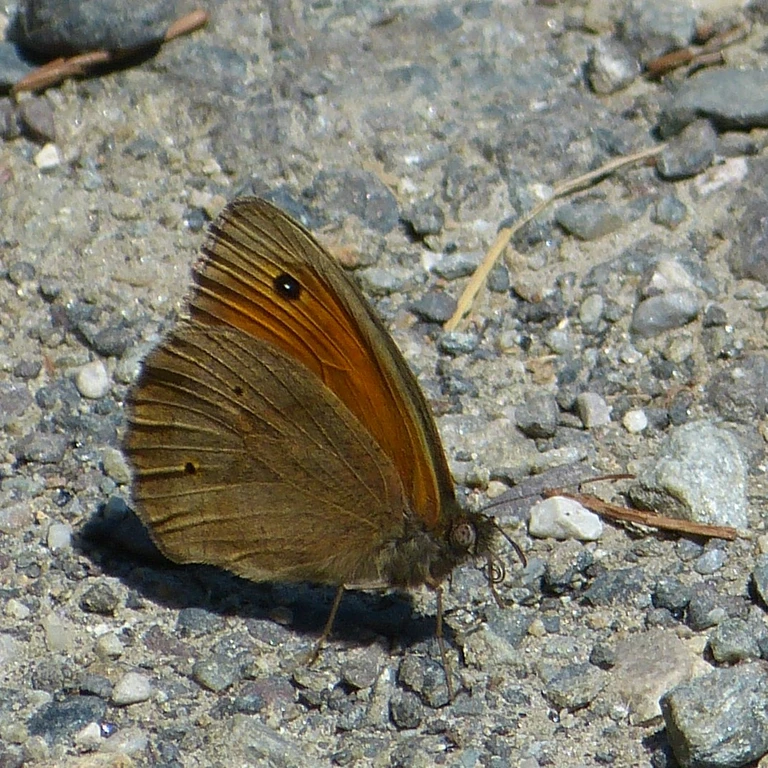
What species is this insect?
Maniola jurtina
